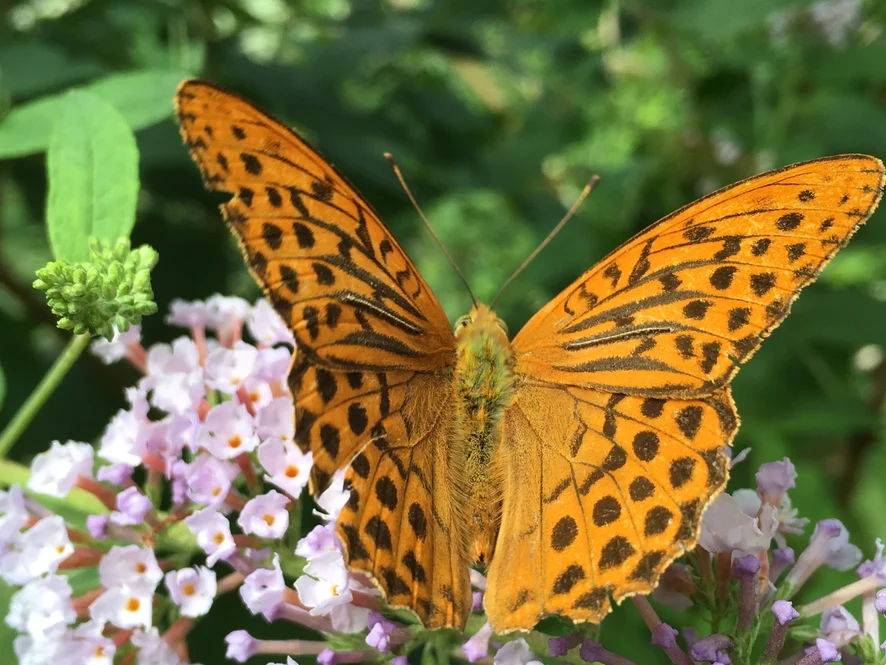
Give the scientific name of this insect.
Argynnis paphia
